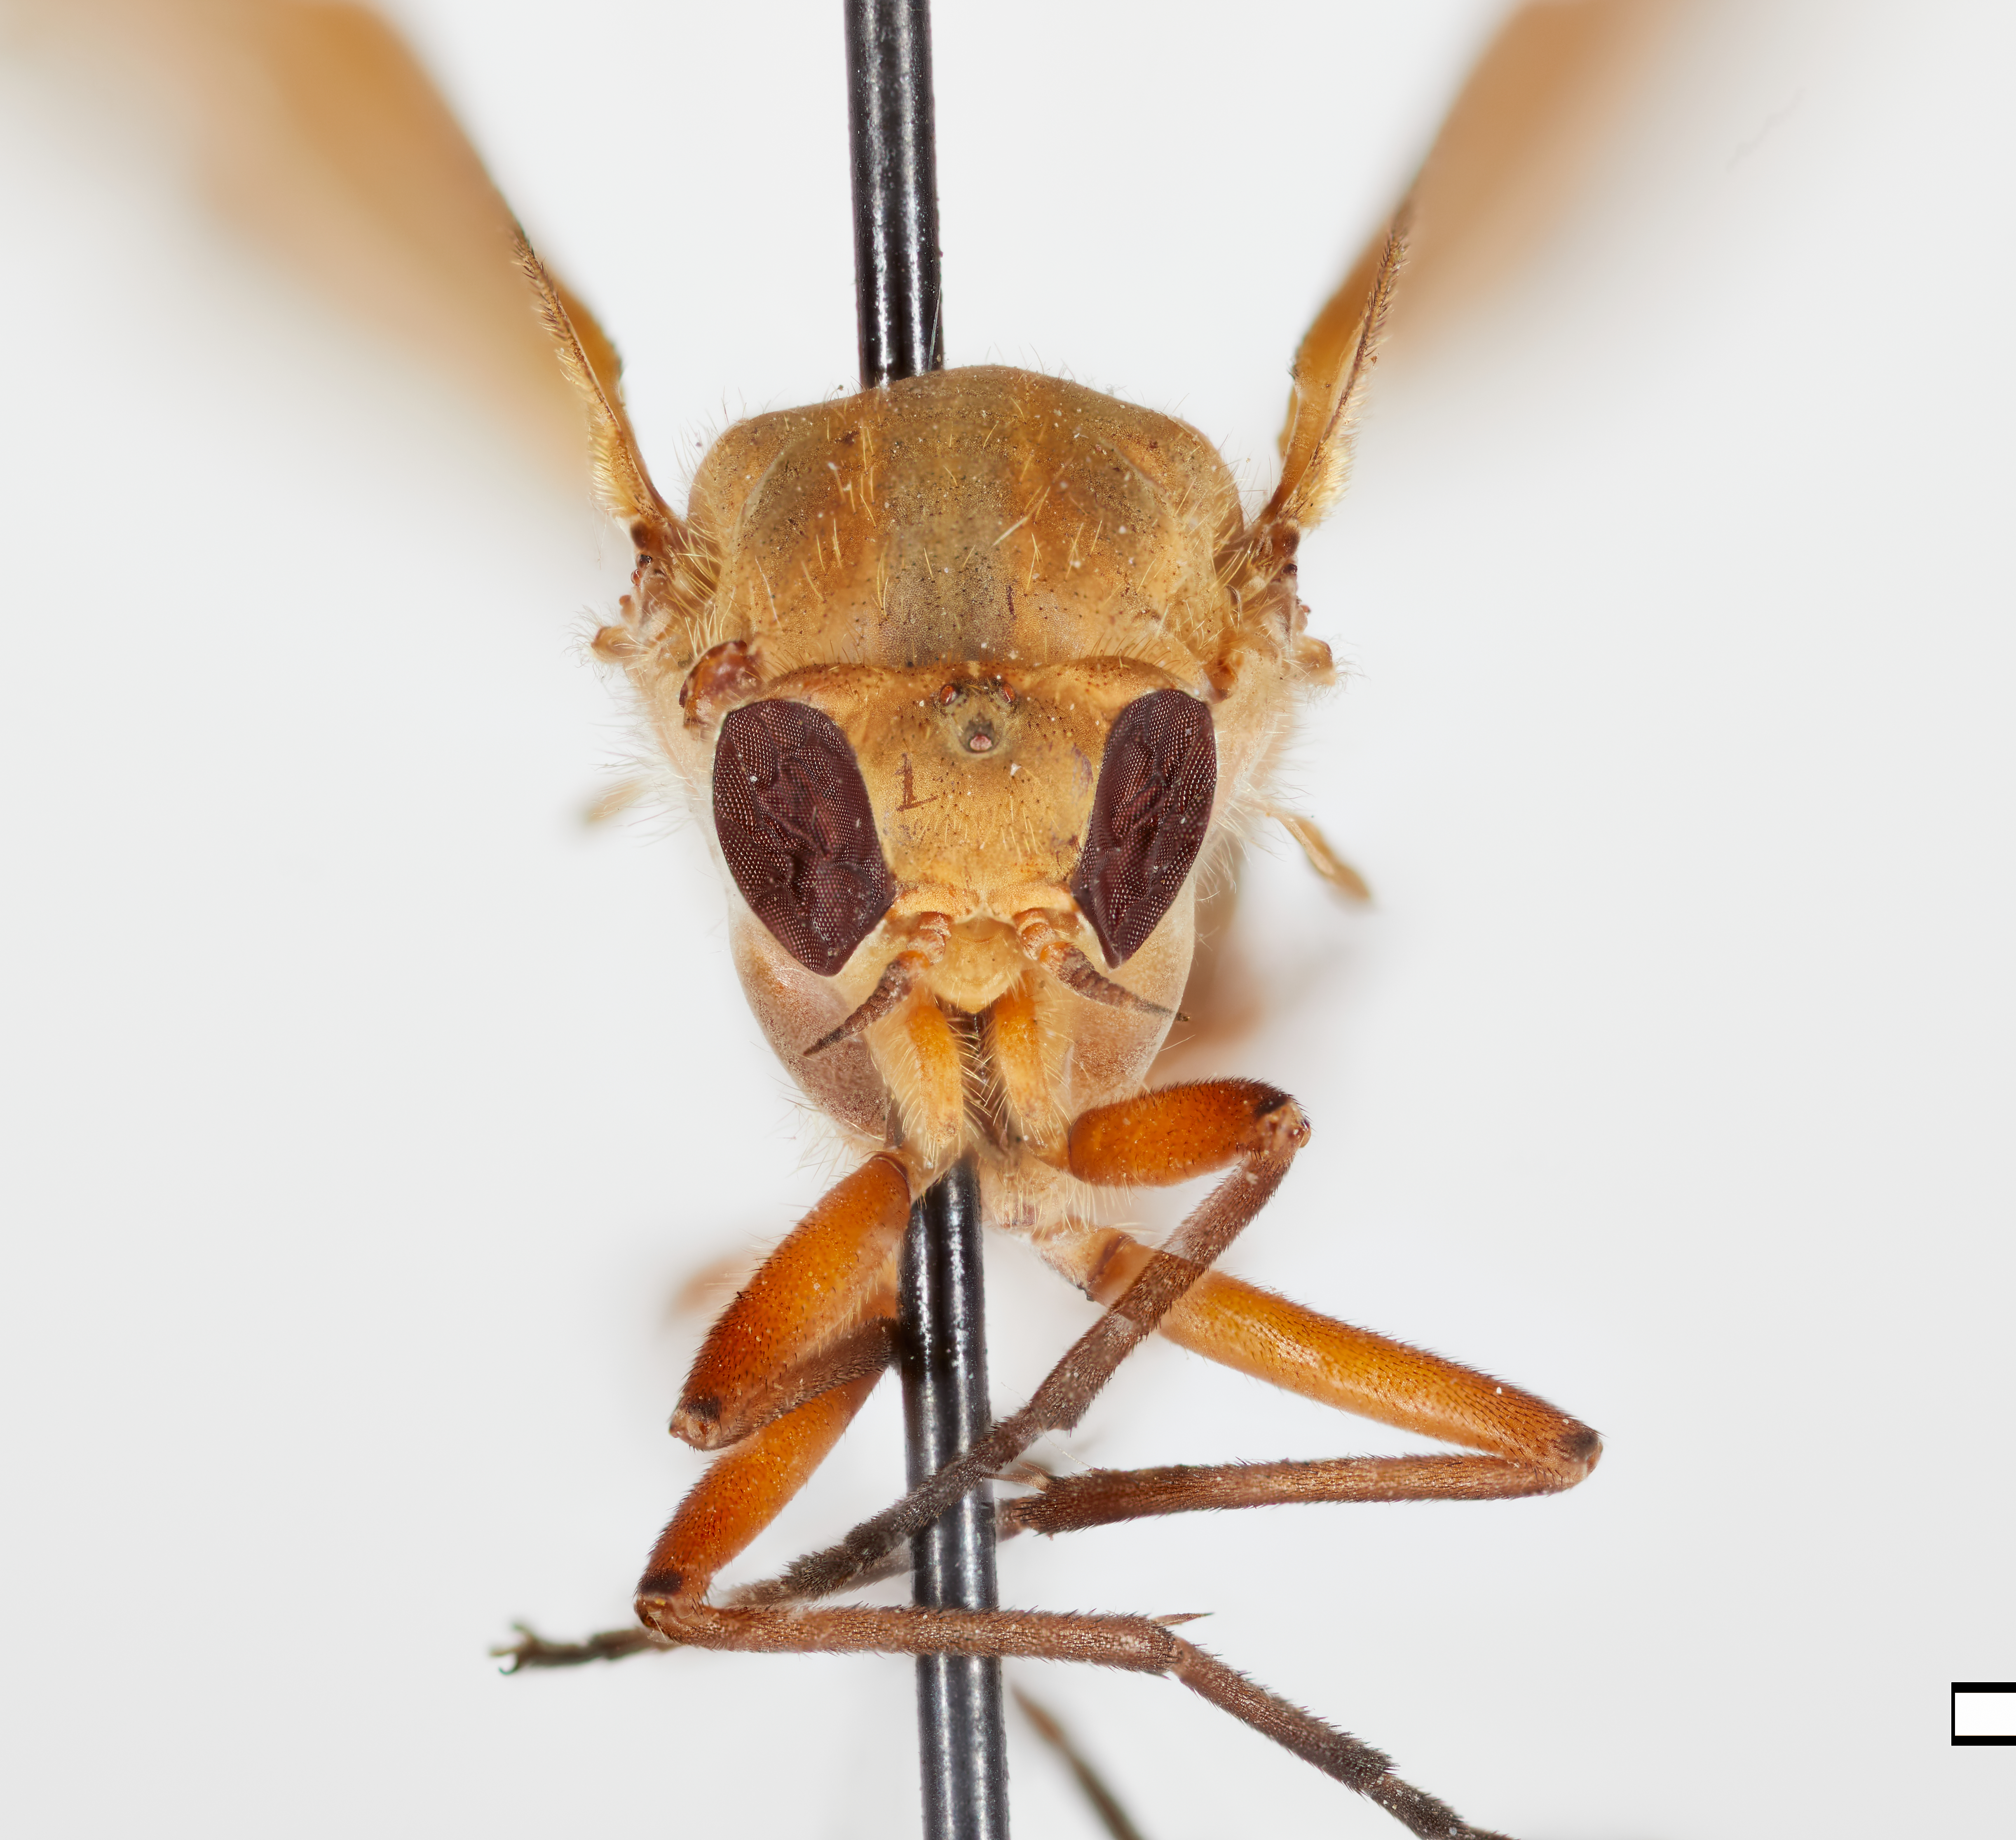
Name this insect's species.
Arthroceras subaquilum
